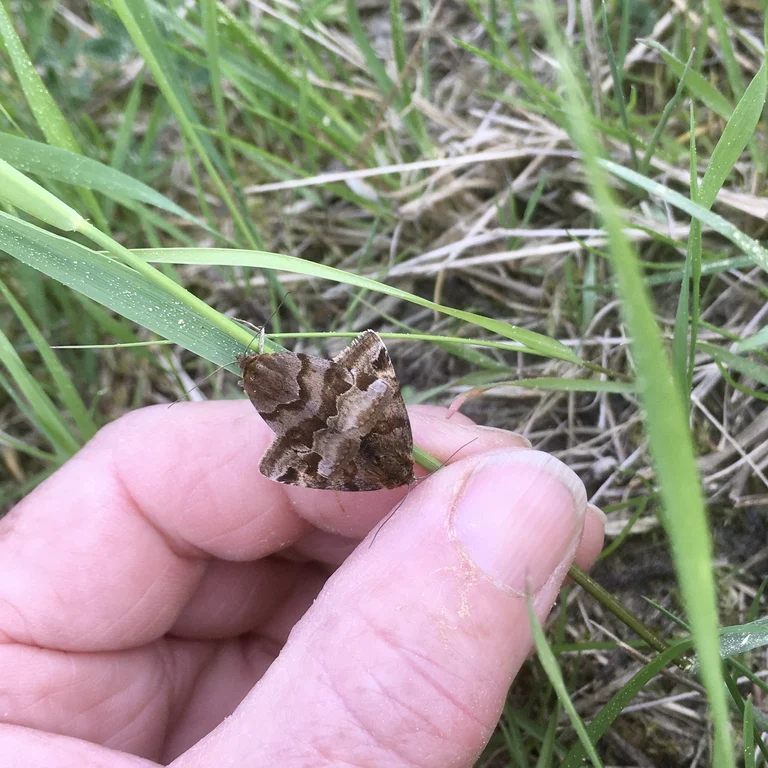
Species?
Euclidia glyphica
